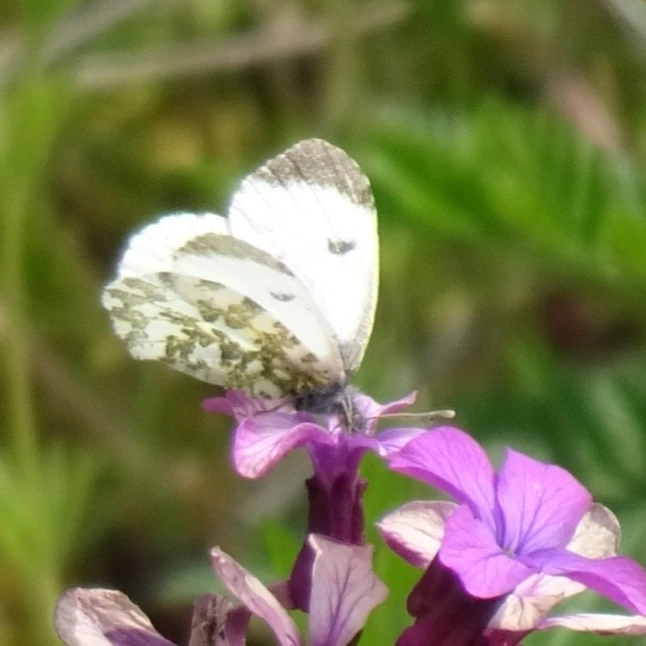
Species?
Anthocharis cardamines
